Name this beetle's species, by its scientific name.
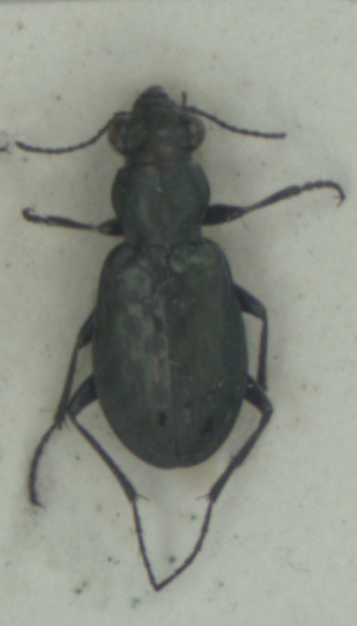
Elaphrus lapponicus
